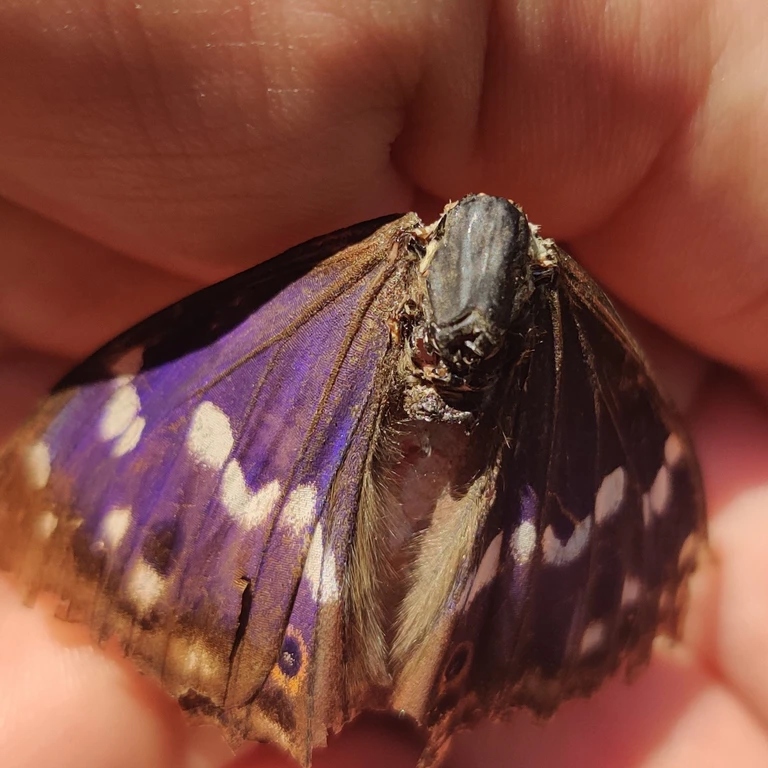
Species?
Apatura ilia
